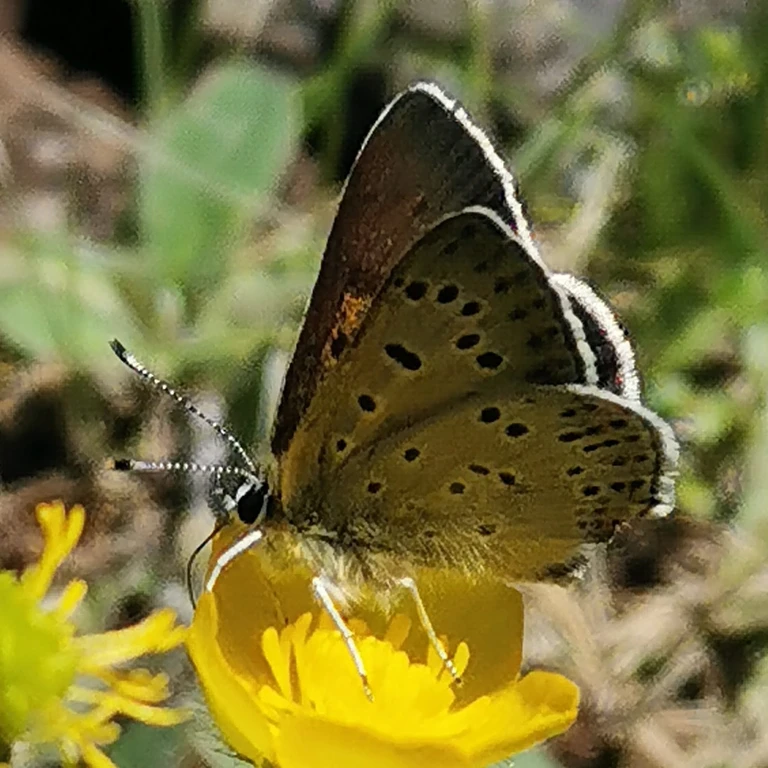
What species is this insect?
Lycaena tityrus (also Loweia tityrus)
